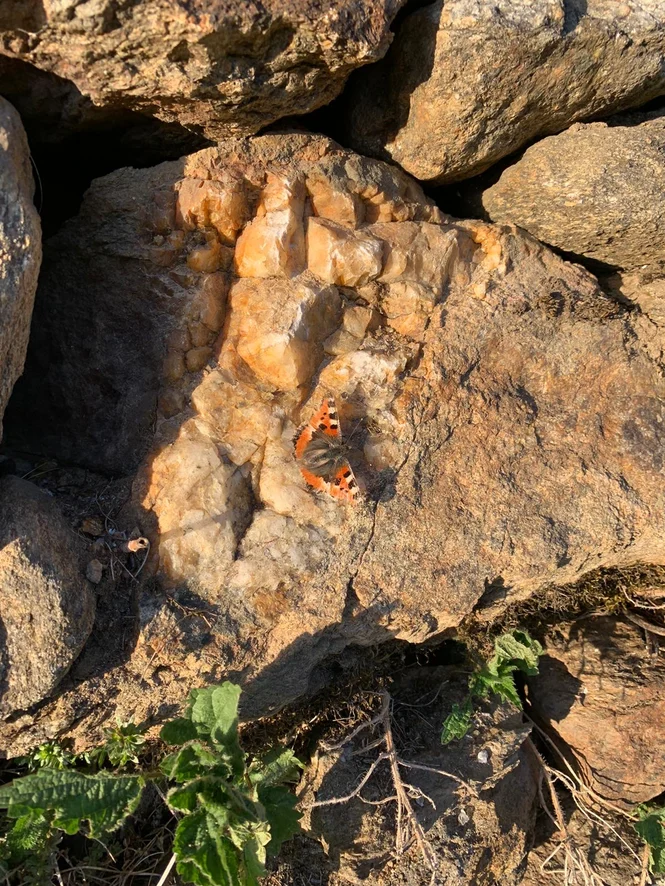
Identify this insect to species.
Aglais urticae
